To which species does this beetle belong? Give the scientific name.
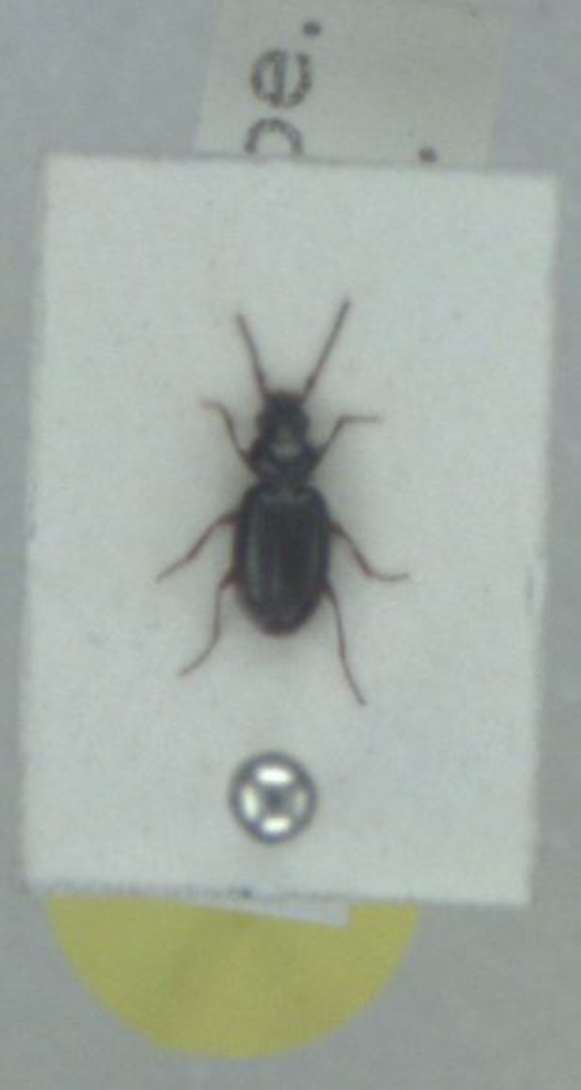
Bembidion clarkei
